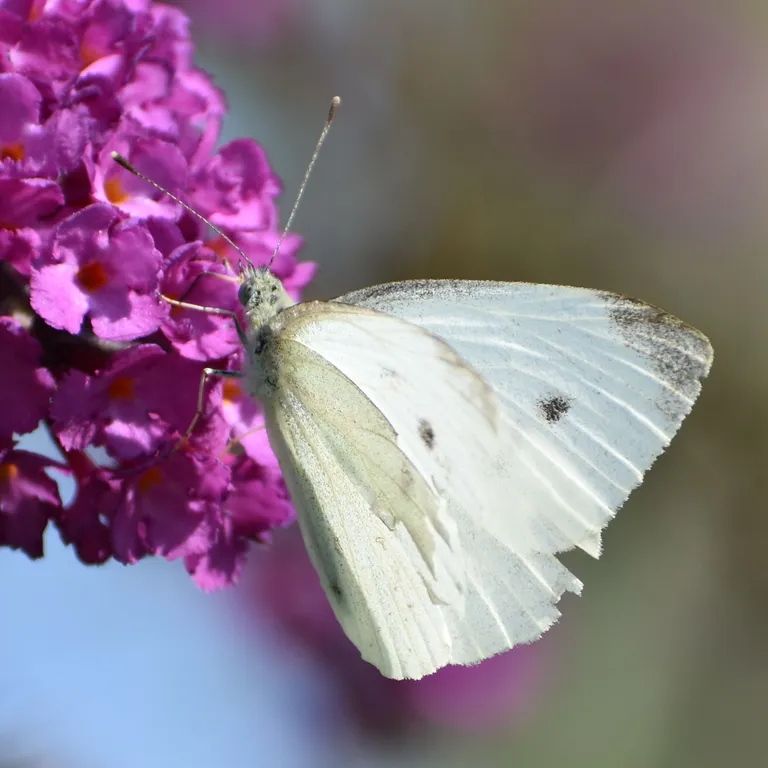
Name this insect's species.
Pieris rapae
